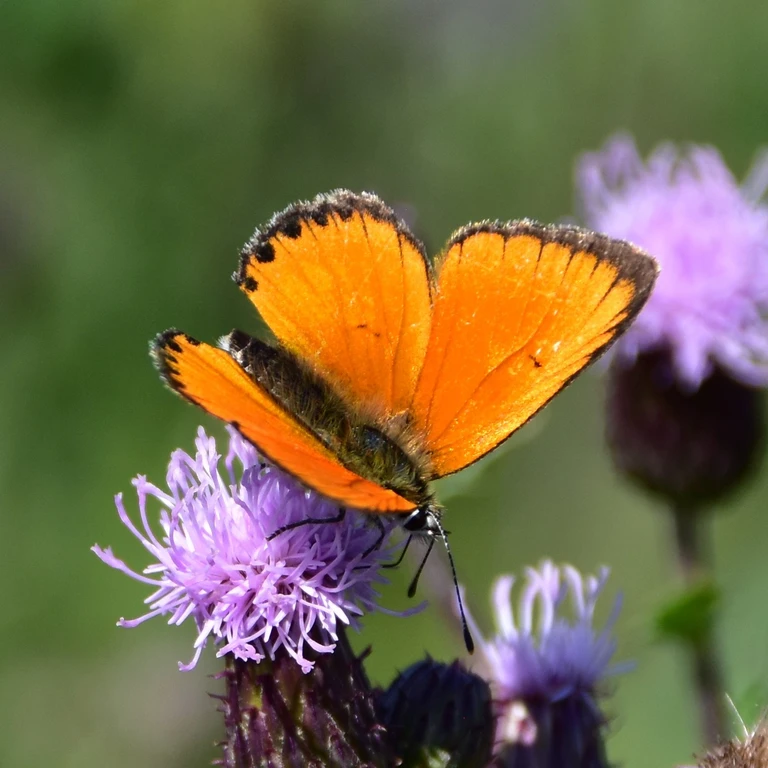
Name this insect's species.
Lycaena virgaureae
